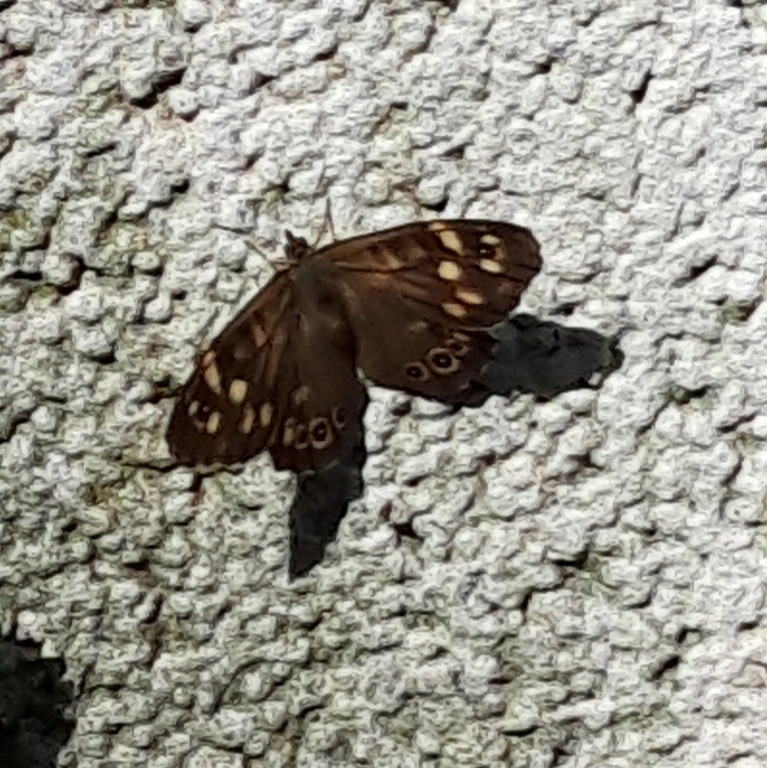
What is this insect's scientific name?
Pararge aegeria
